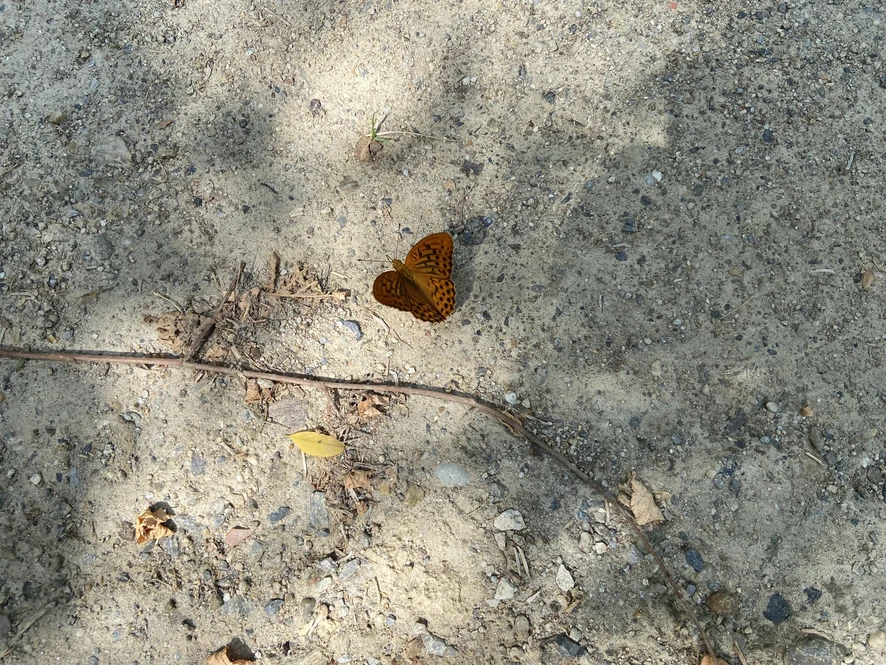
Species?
Argynnis paphia
